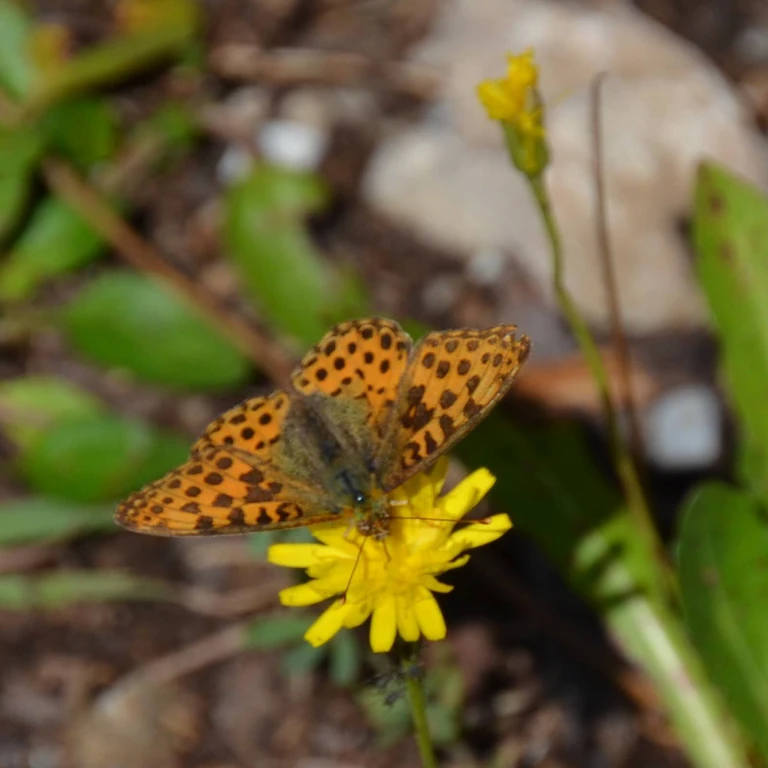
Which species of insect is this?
Issoria lathonia
